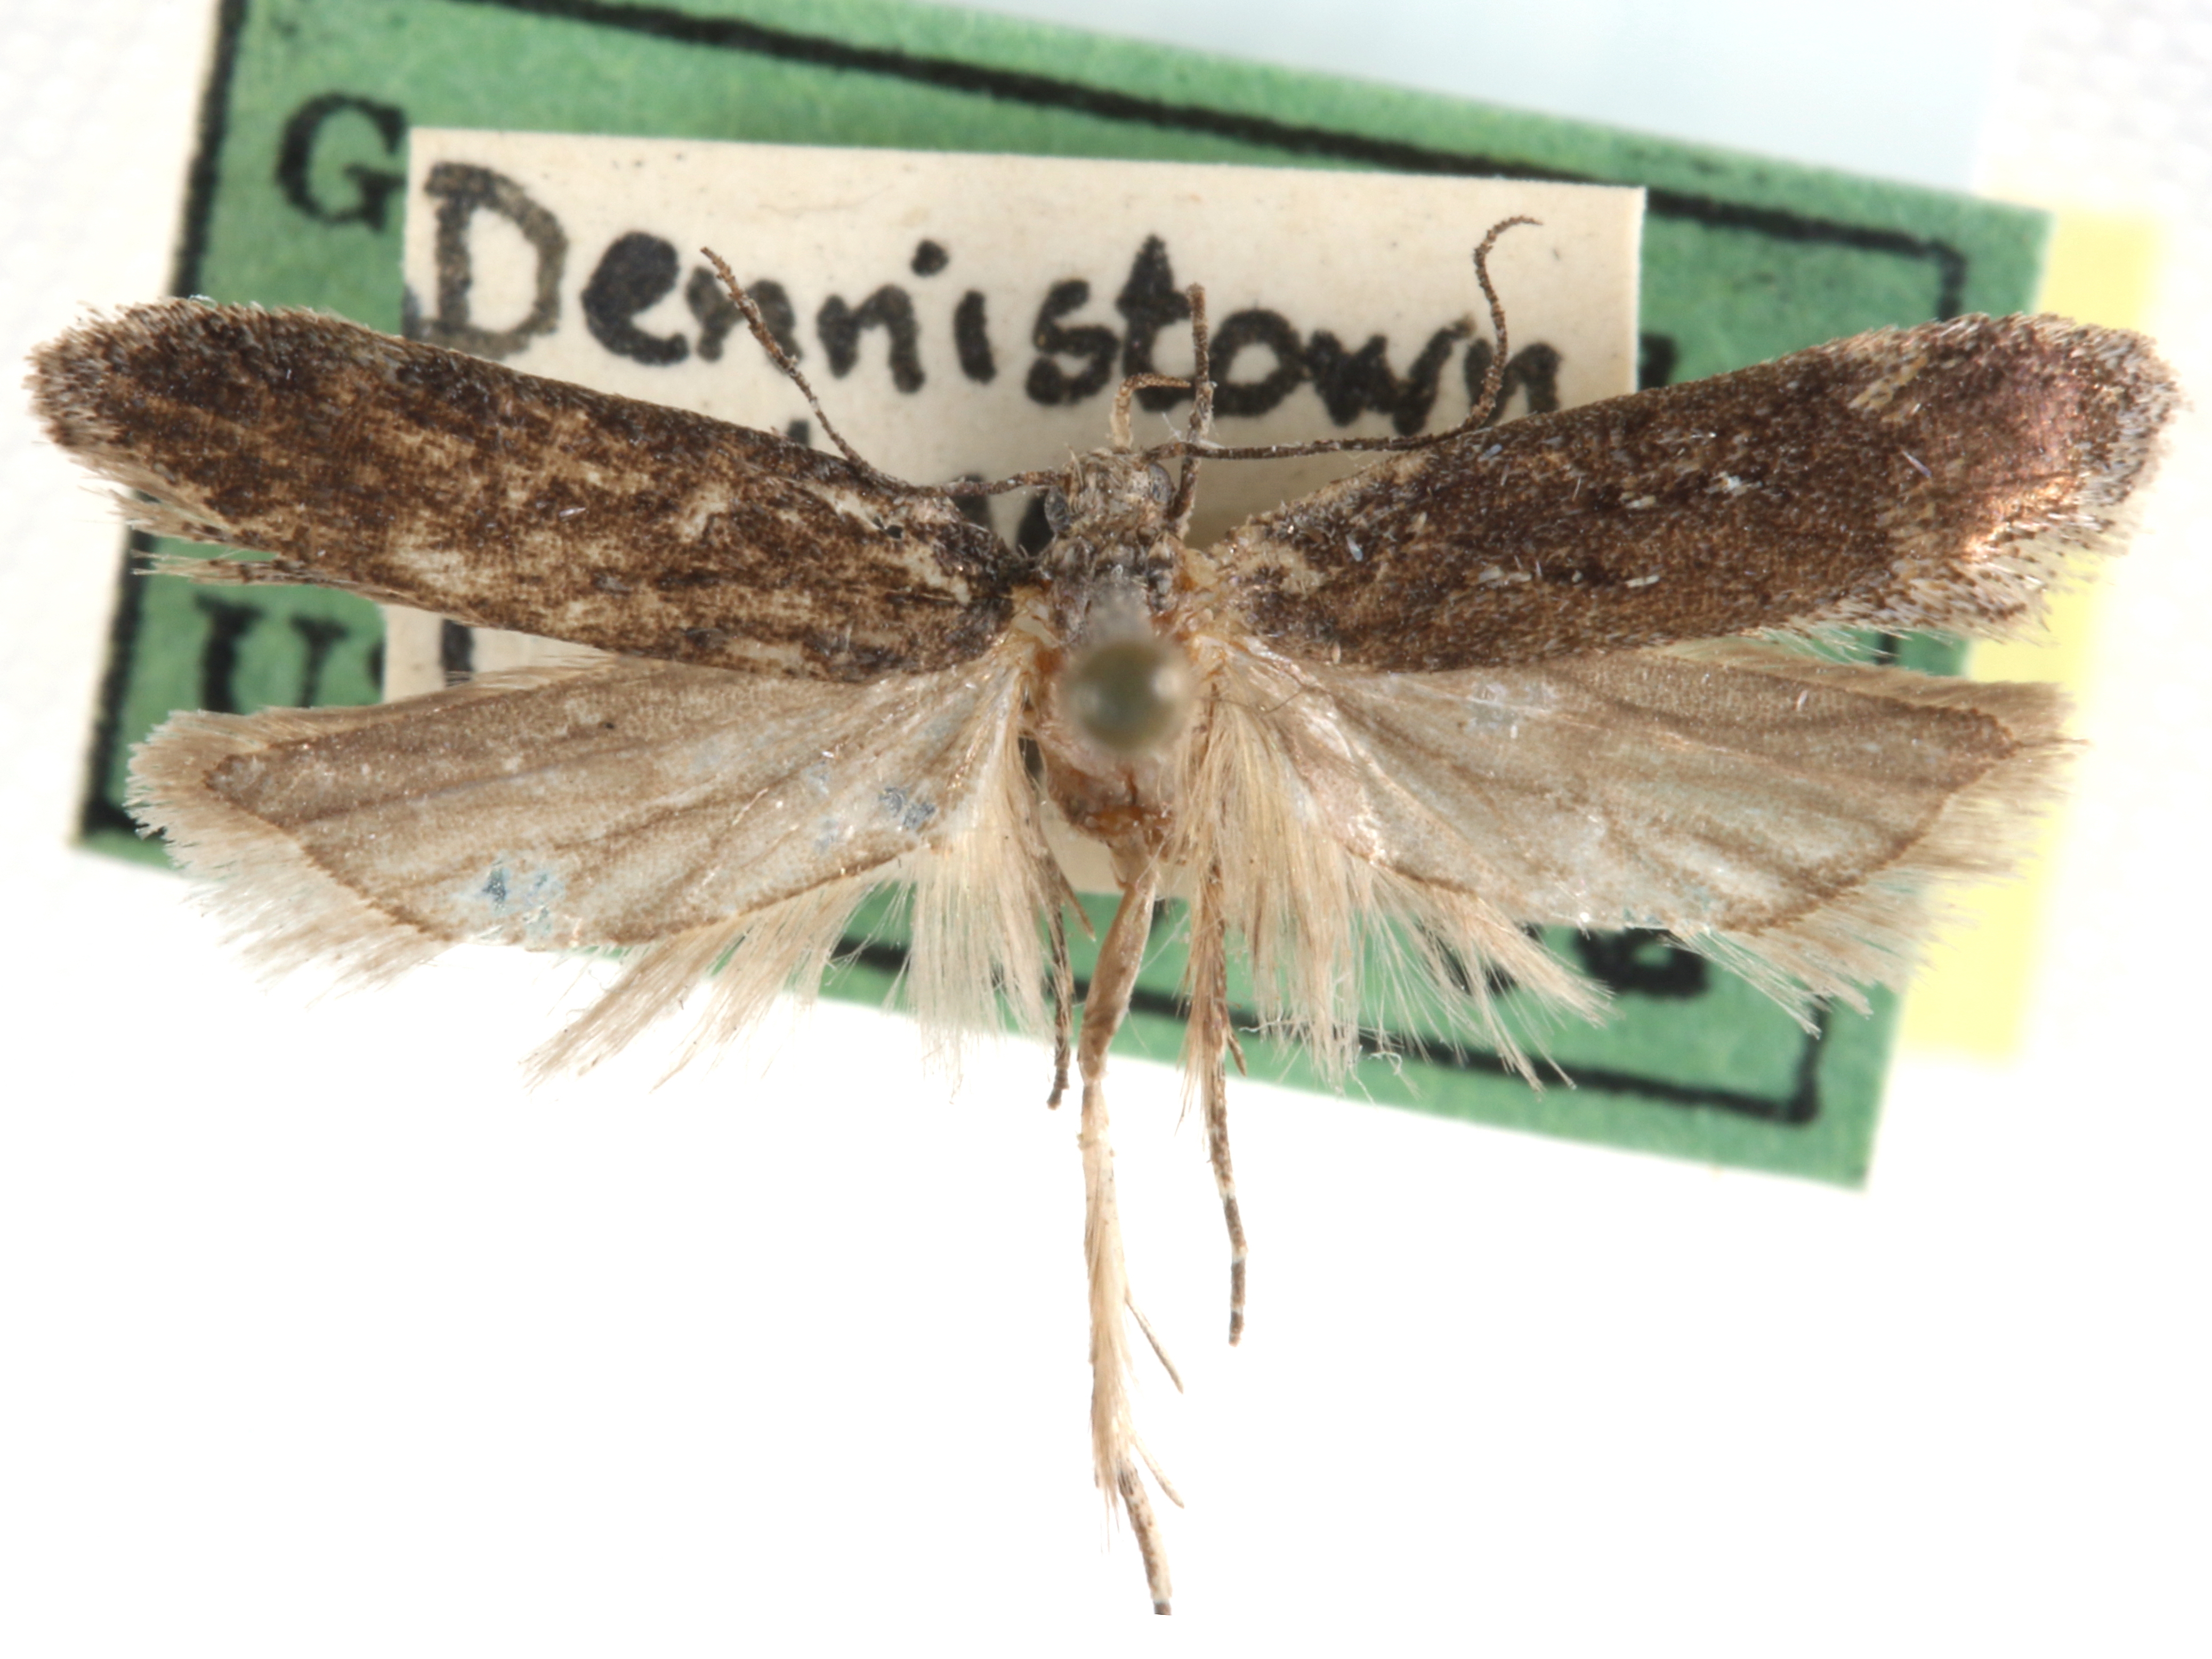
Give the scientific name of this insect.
Chionodes flavicorporella
